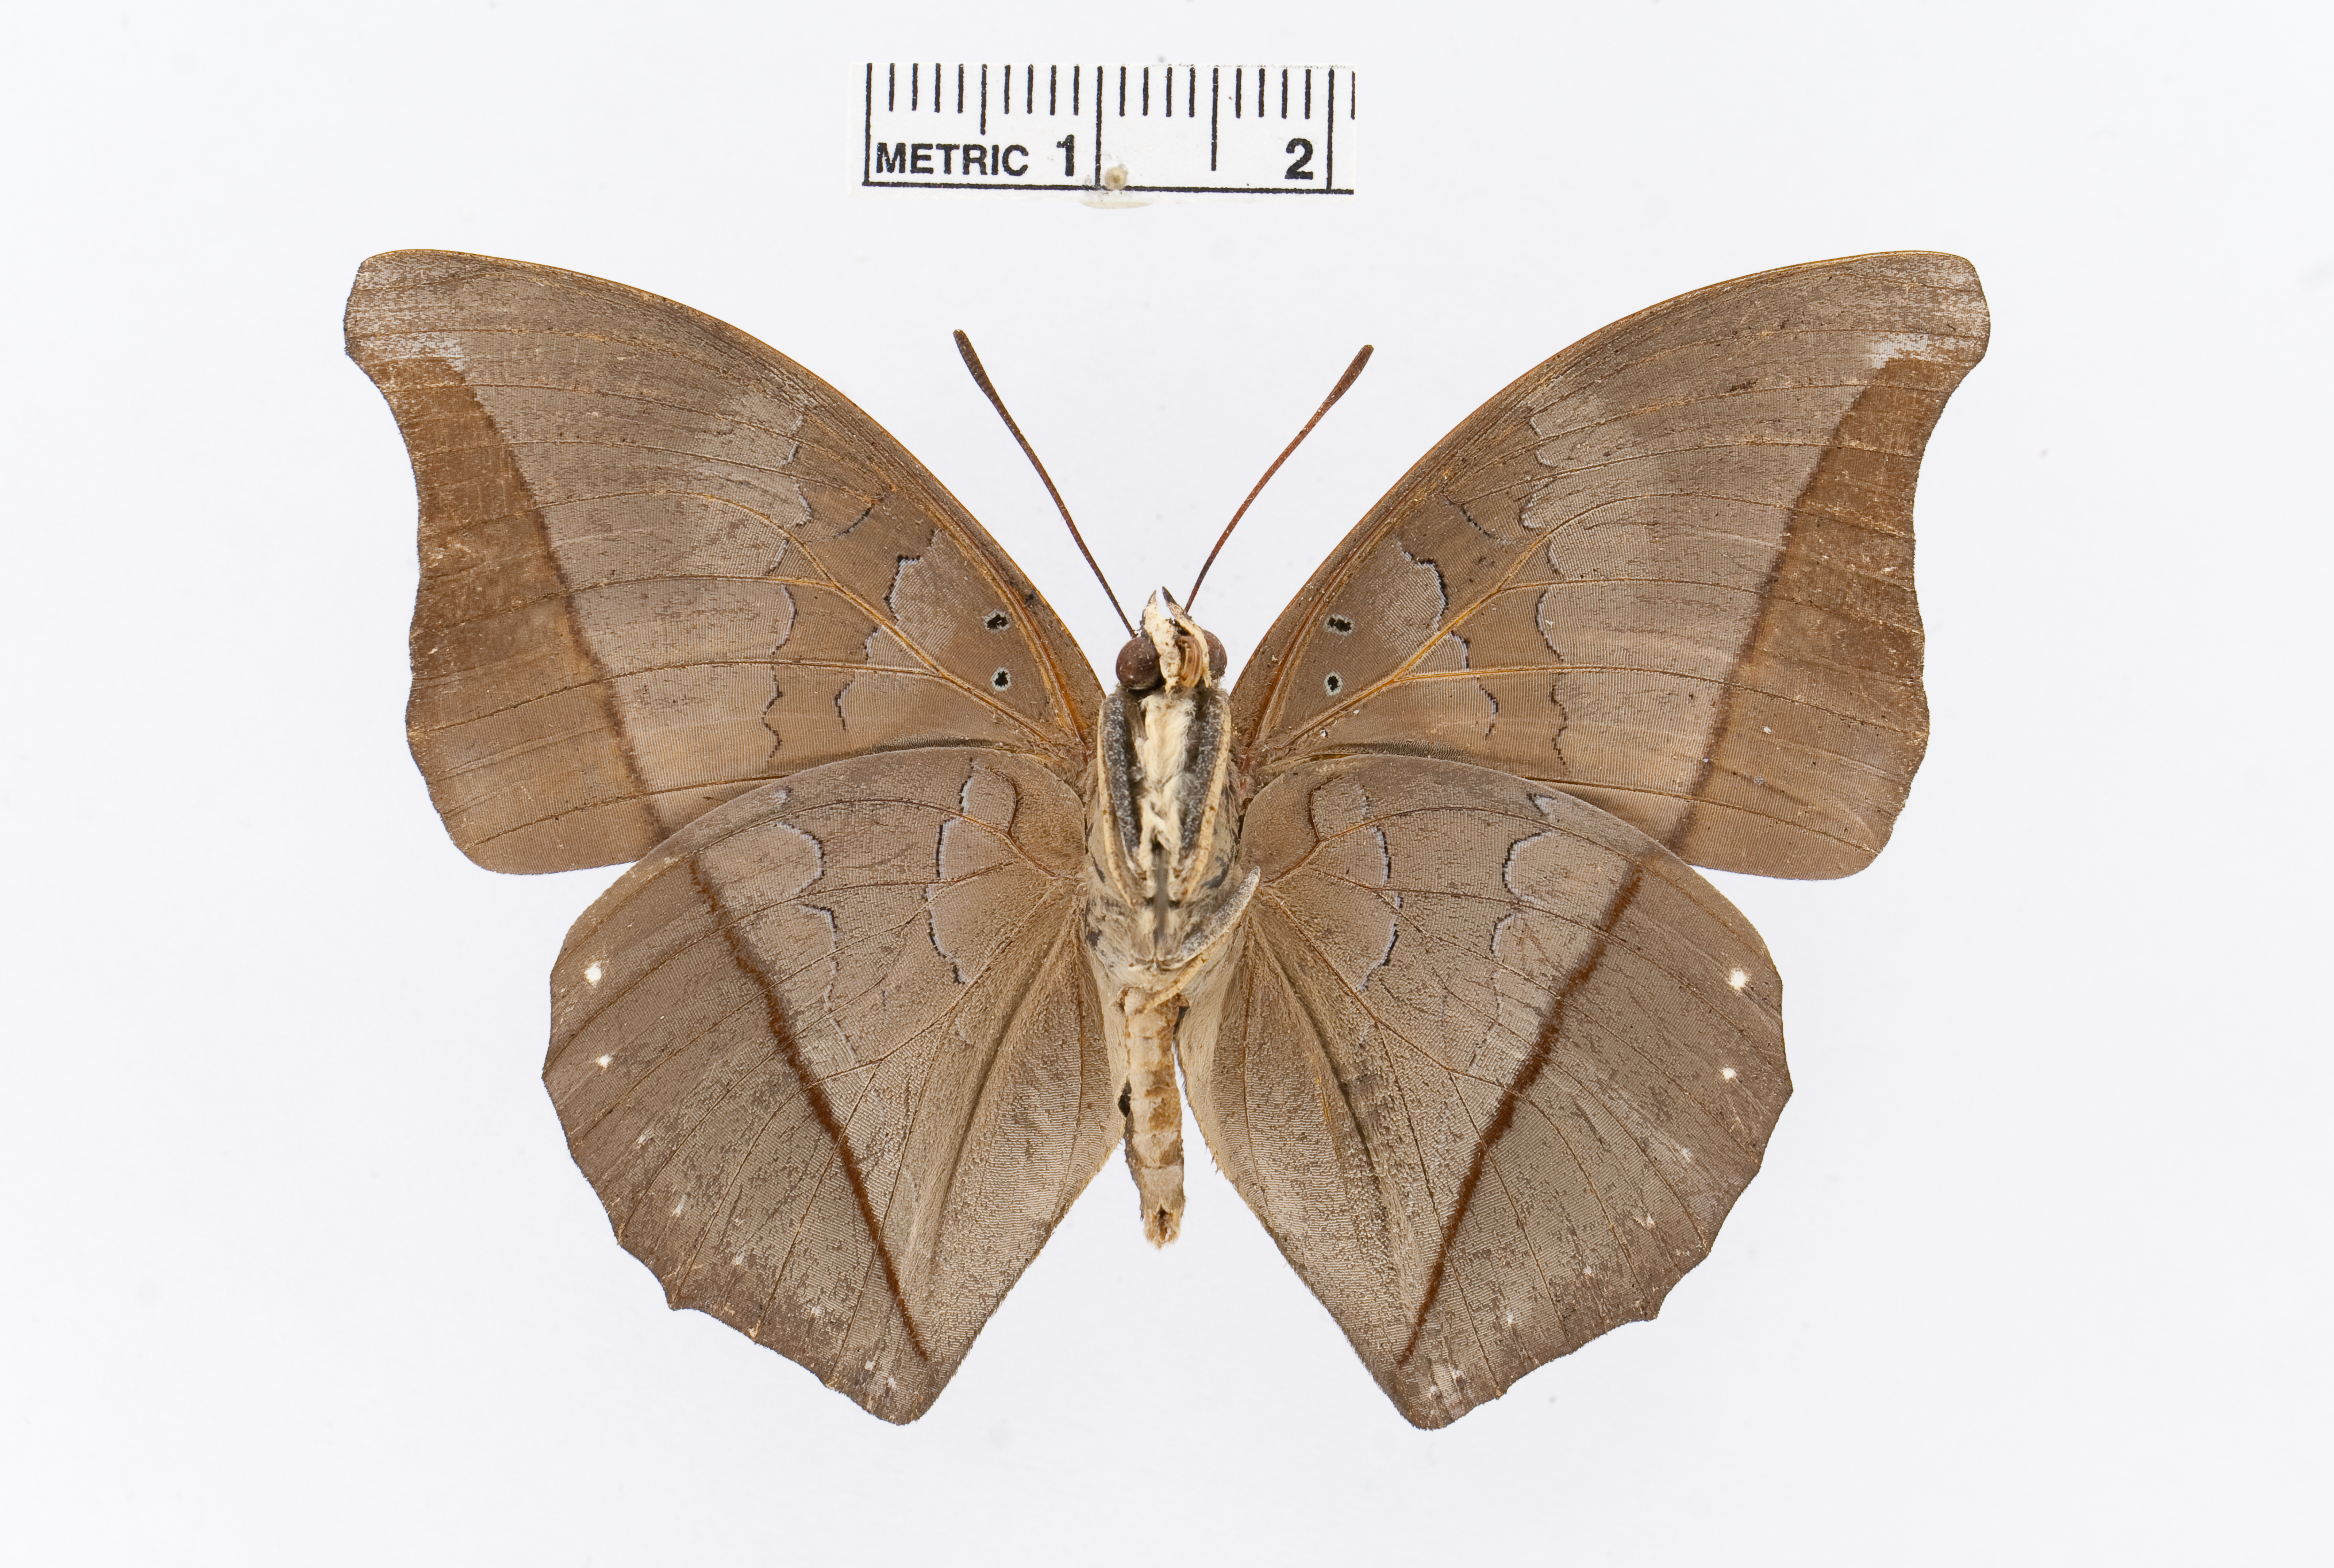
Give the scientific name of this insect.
Charaxes porthos
